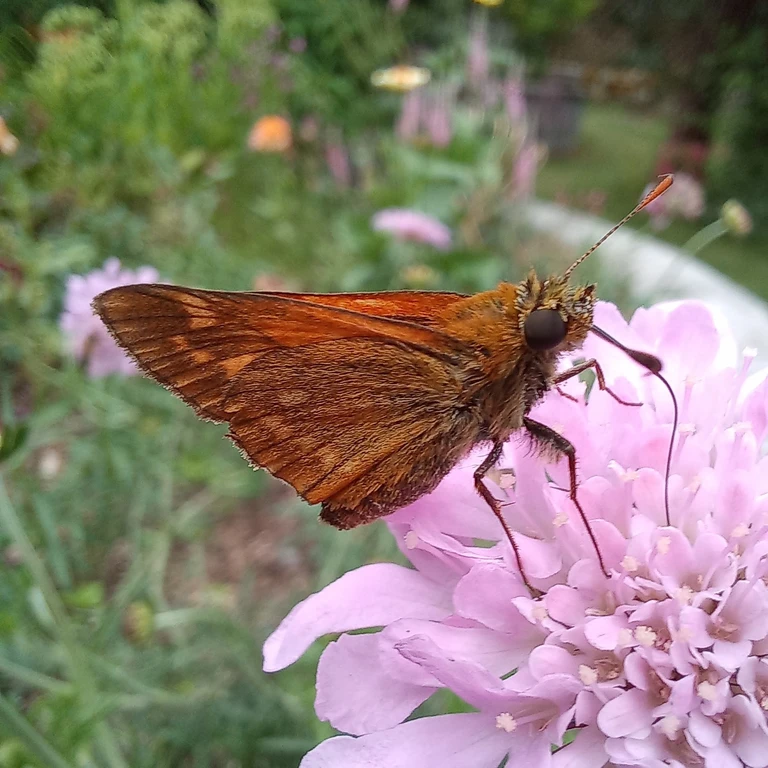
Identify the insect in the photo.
Ochlodes sylvanus (also Ochlodes venata)
